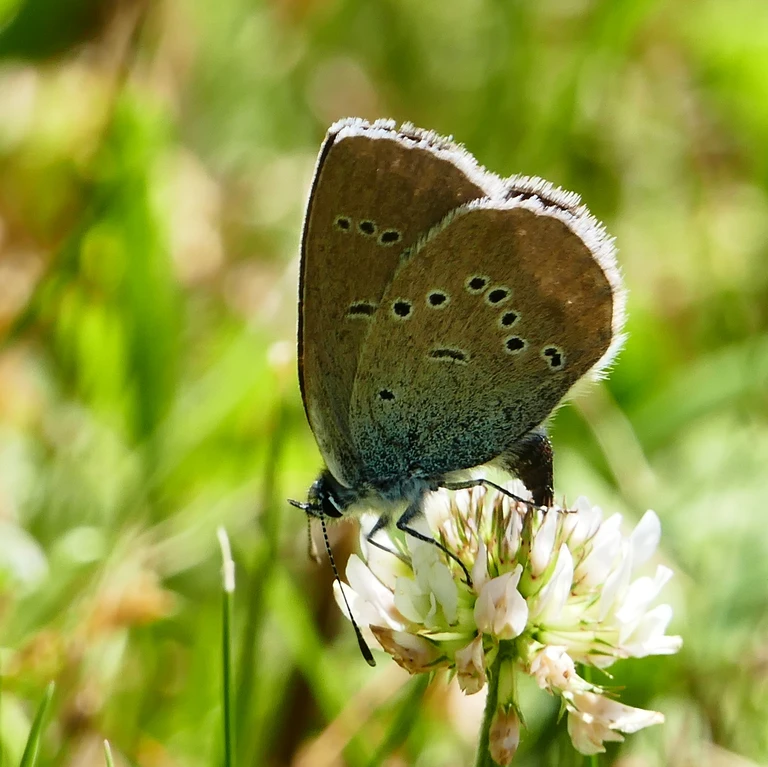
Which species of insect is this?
Cyaniris semiargus
